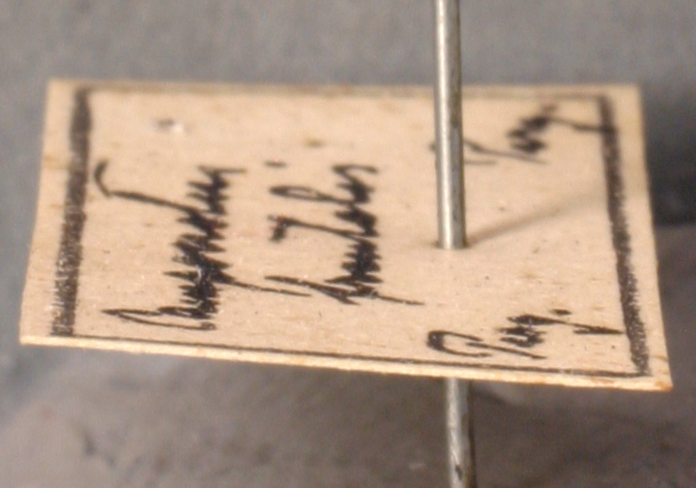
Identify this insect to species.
Camponotus frontalis
